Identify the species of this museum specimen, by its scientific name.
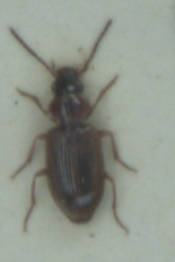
Dicheirotrichus placidus
